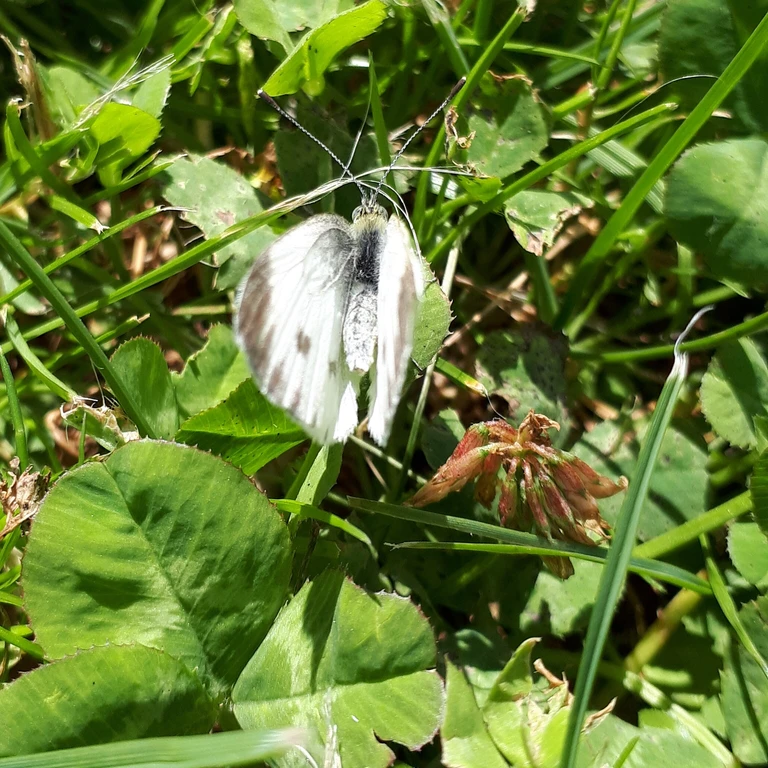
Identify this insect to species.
Pieris napi
